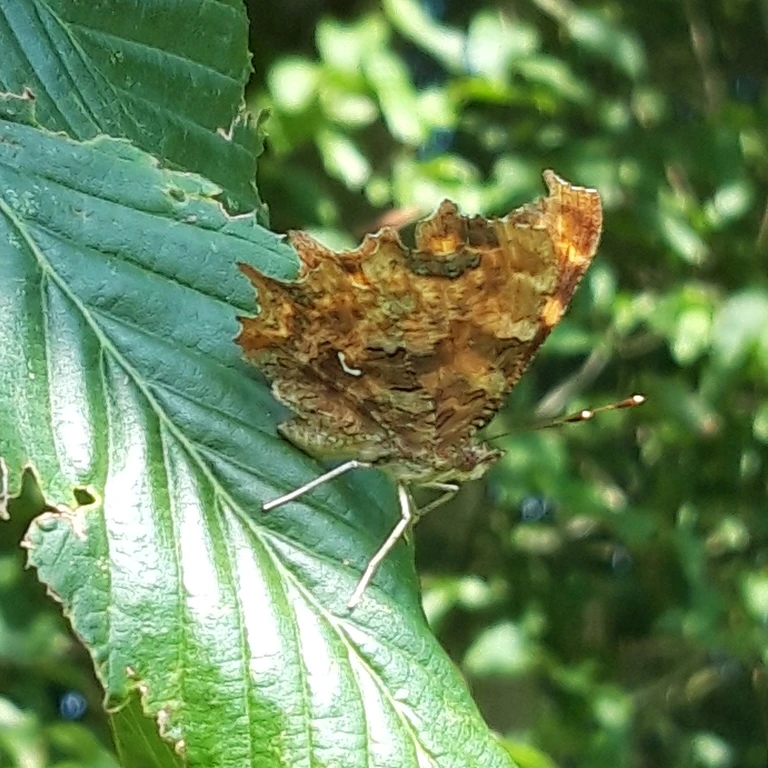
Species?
Polygonia c-album
